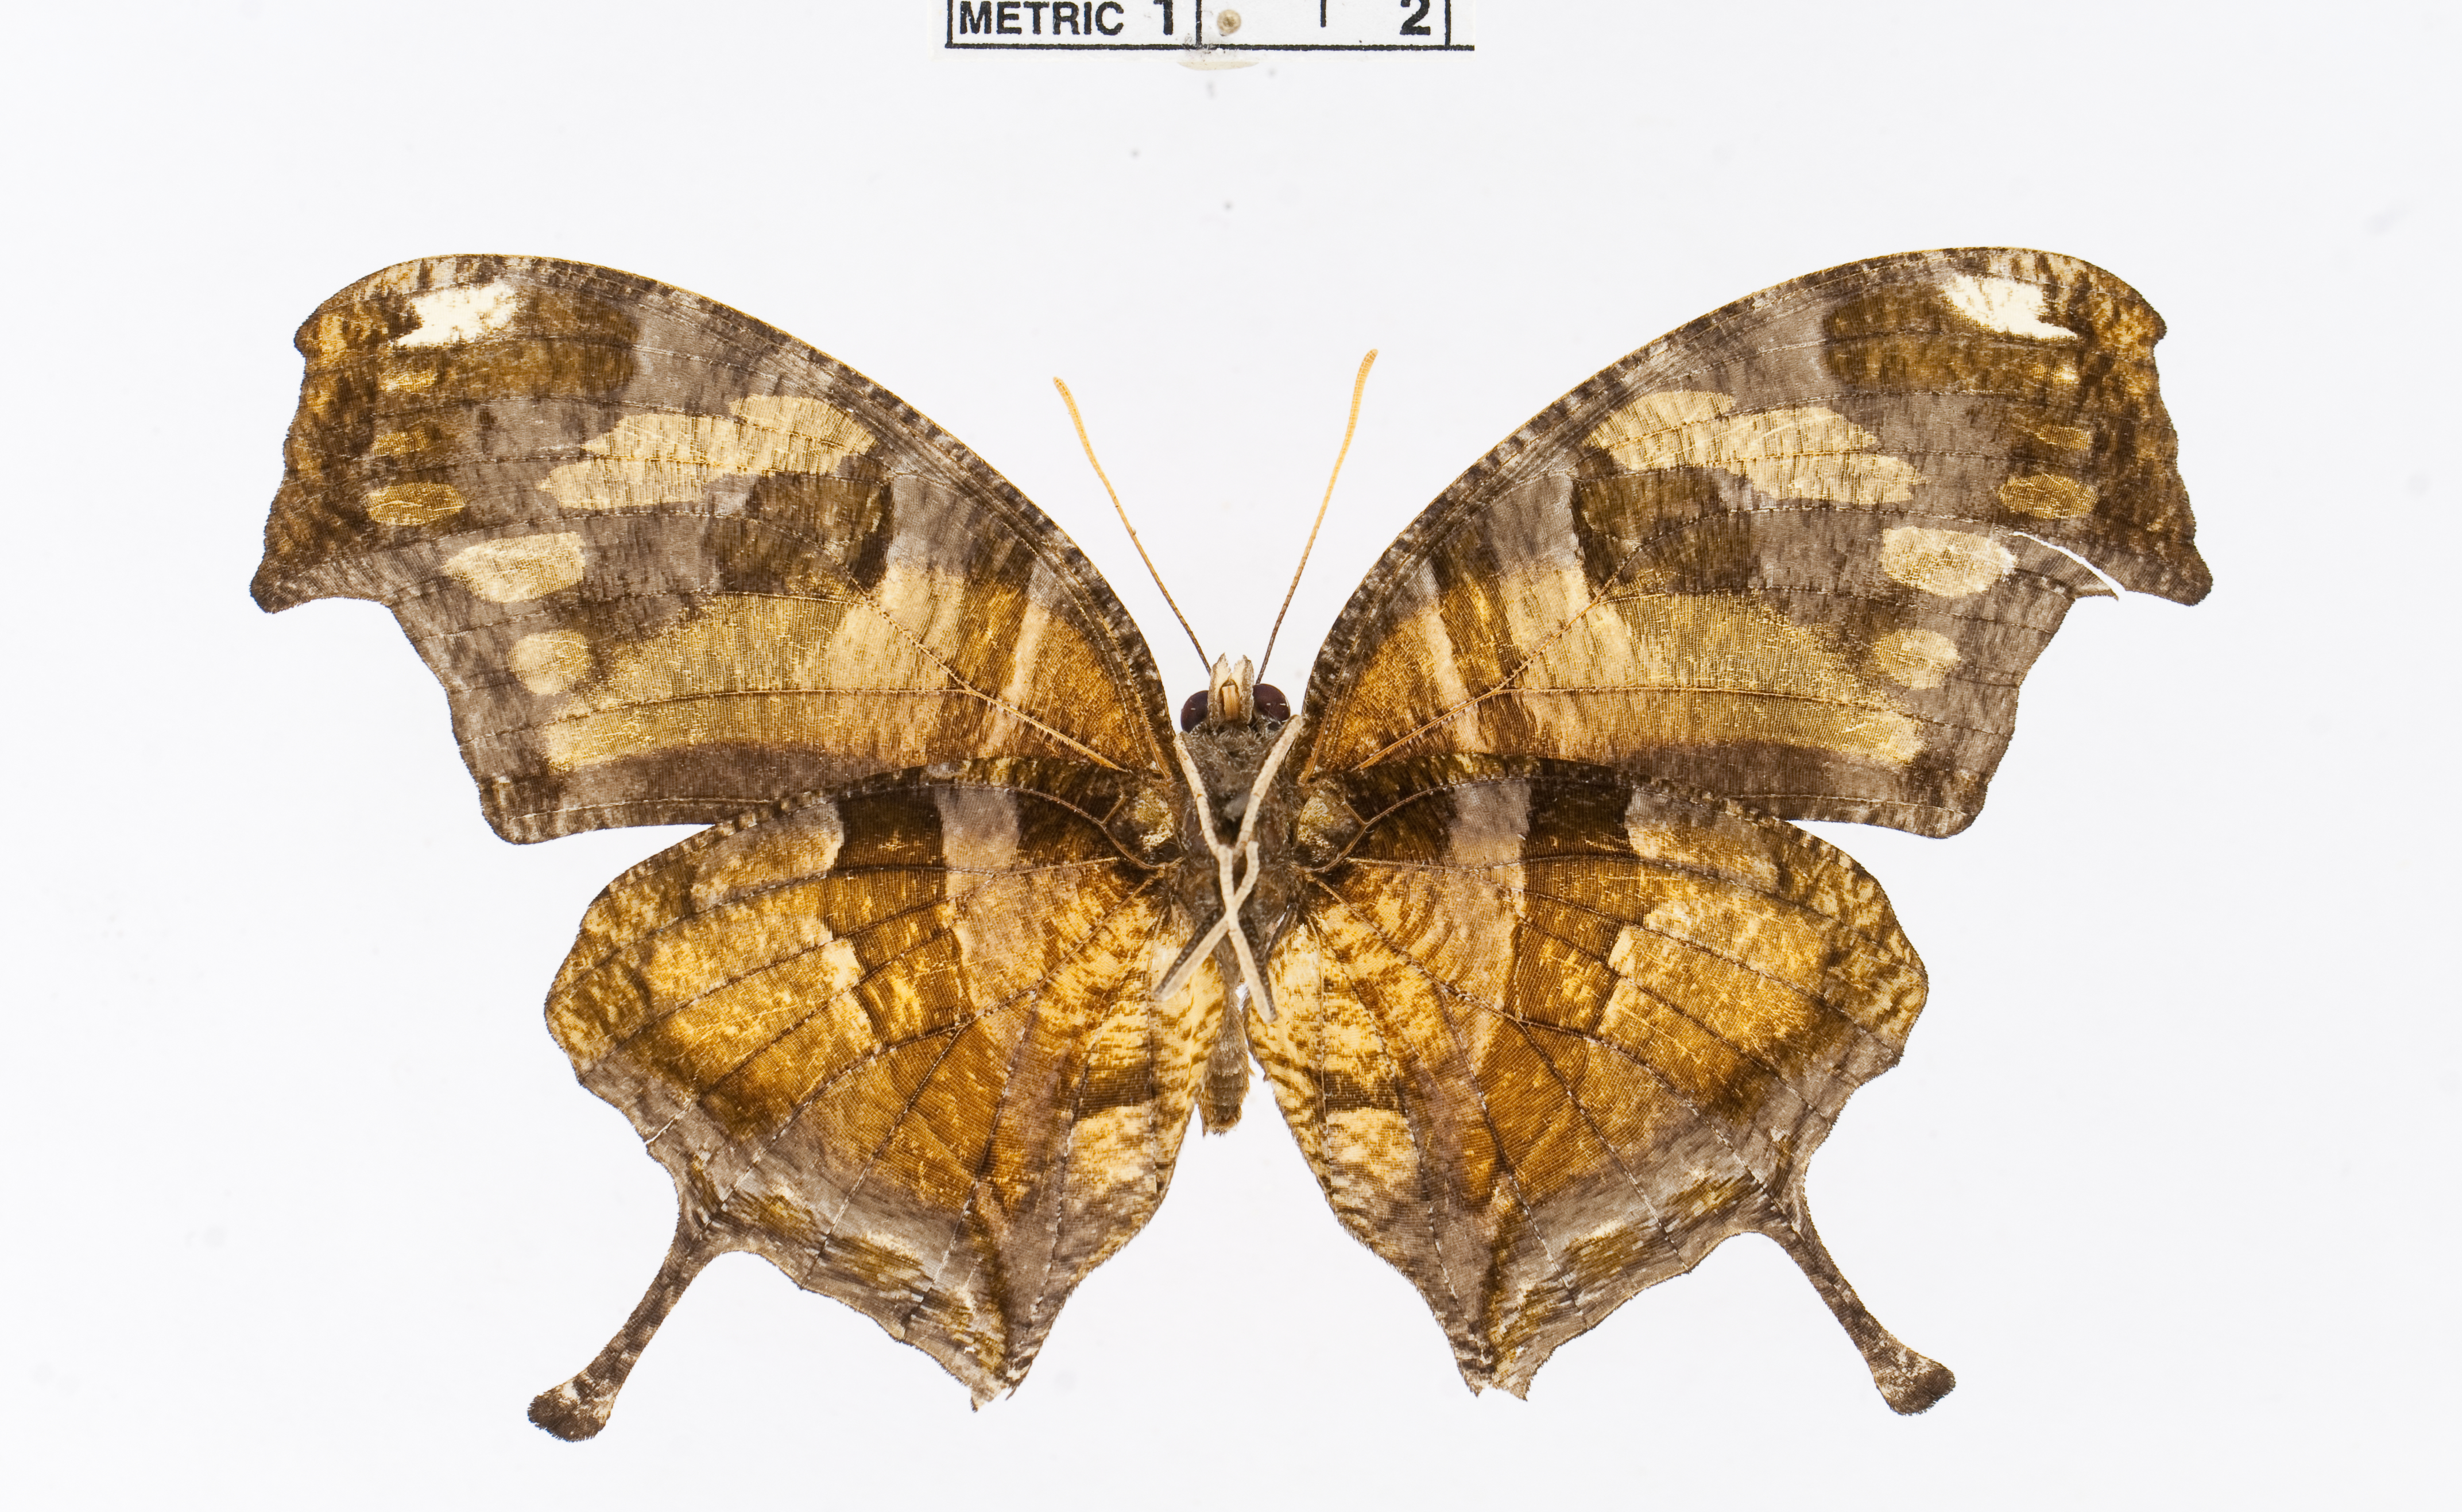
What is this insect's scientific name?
Consul fabius
